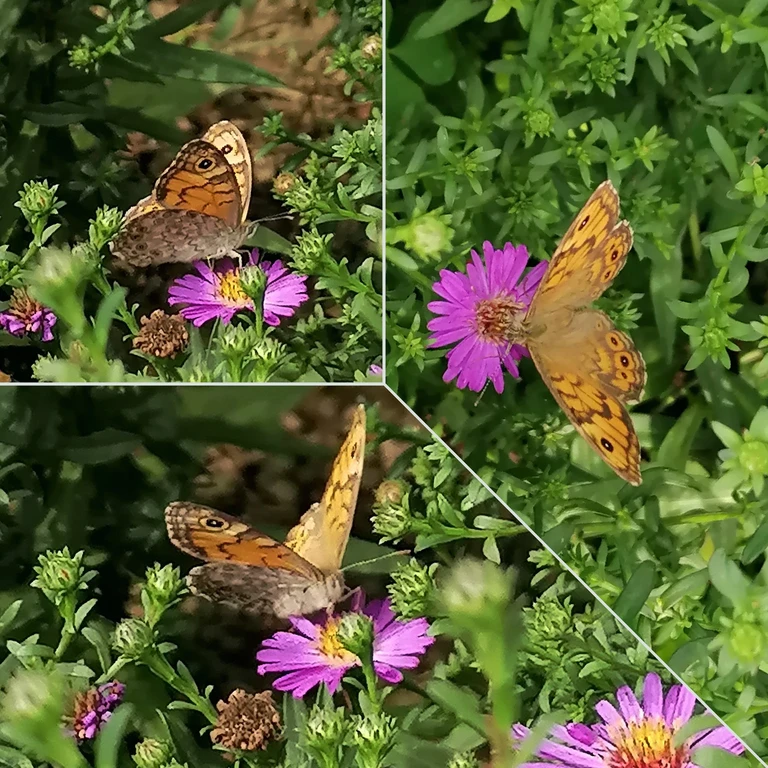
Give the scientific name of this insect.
Lasiommata megera (also Pararge megera)
